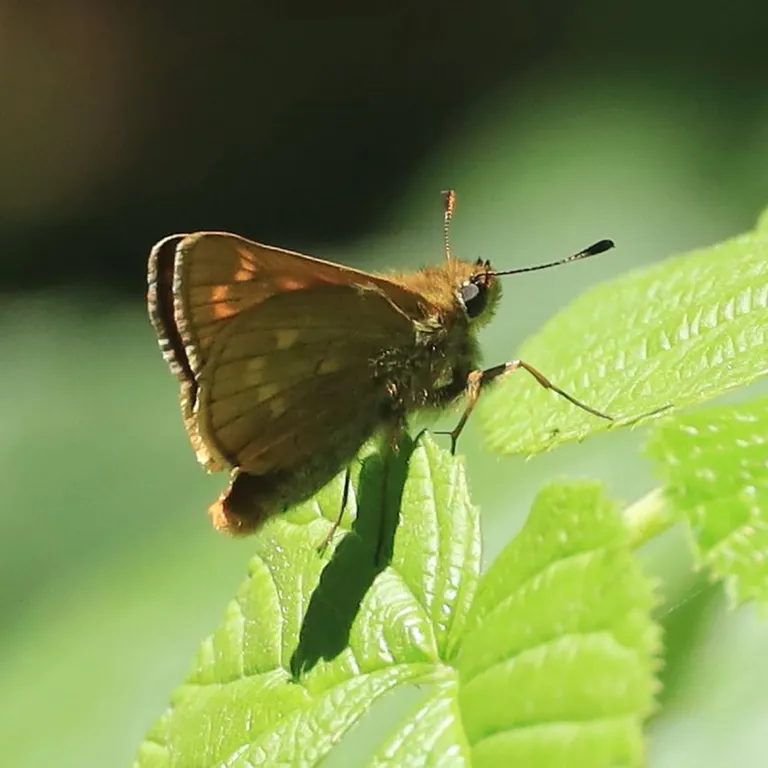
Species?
Ochlodes sylvanus (also Ochlodes venata)
